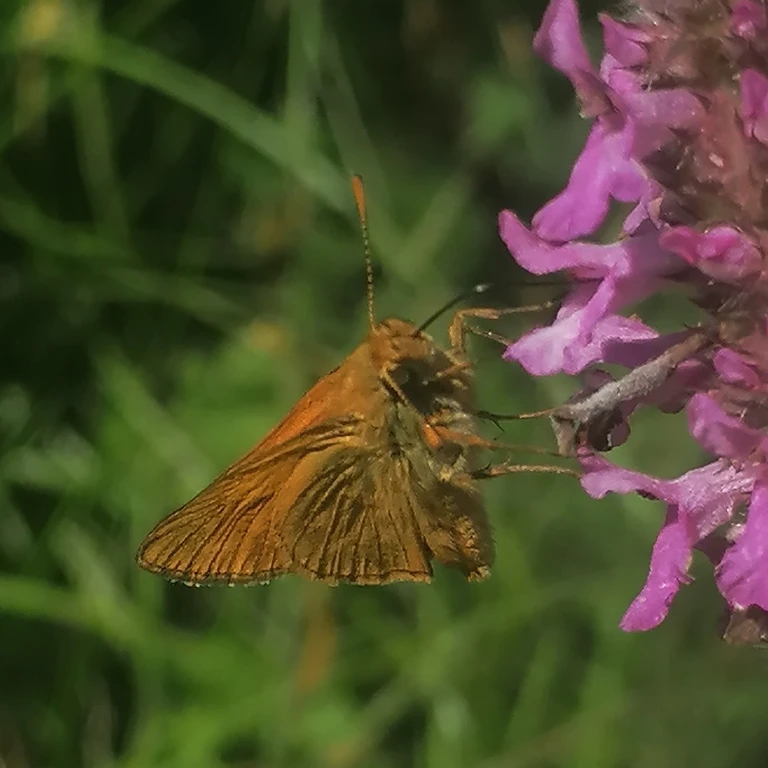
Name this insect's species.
Ochlodes sylvanus (also Ochlodes venata)
